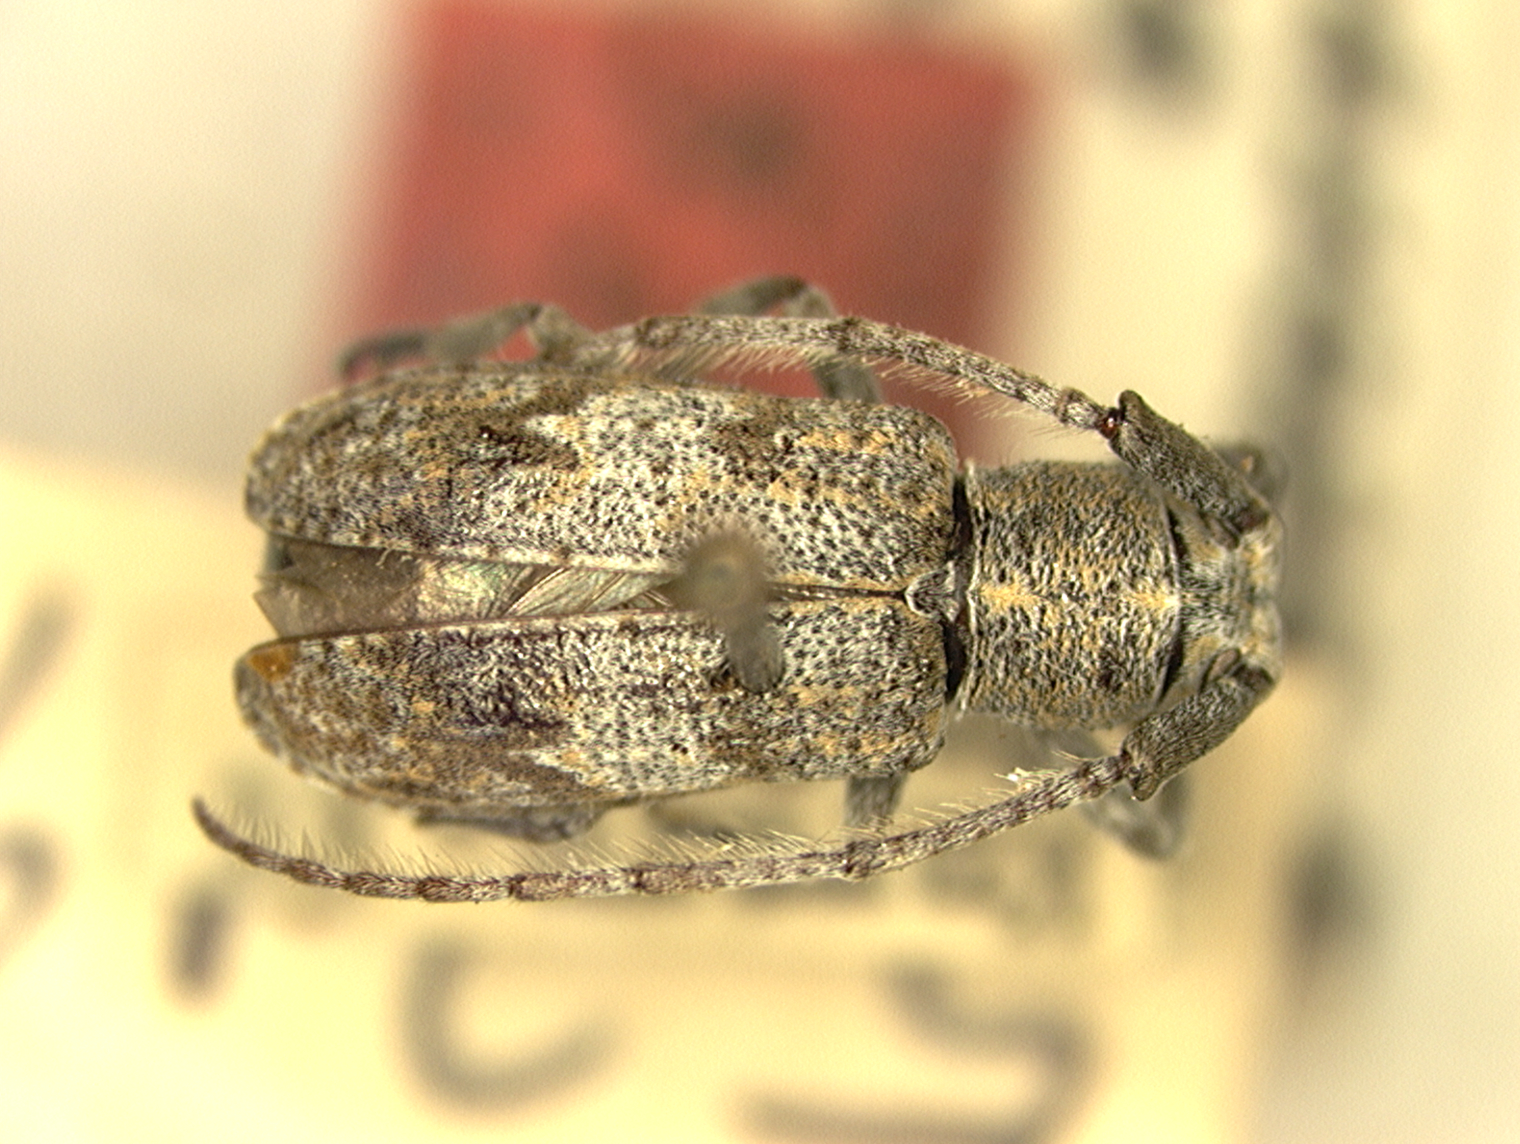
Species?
Falsomesosella subalba
